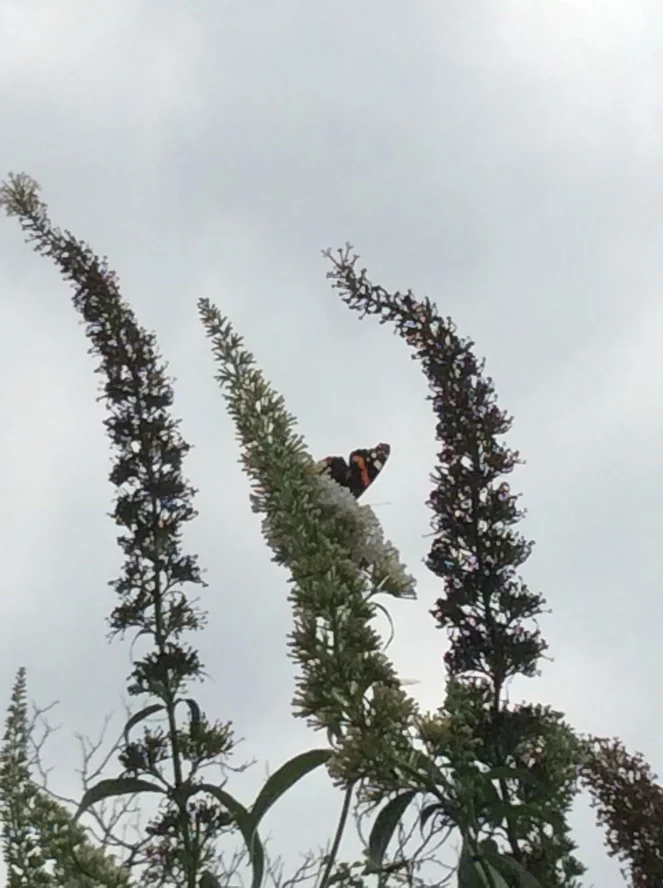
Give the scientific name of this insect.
Vanessa atalanta
